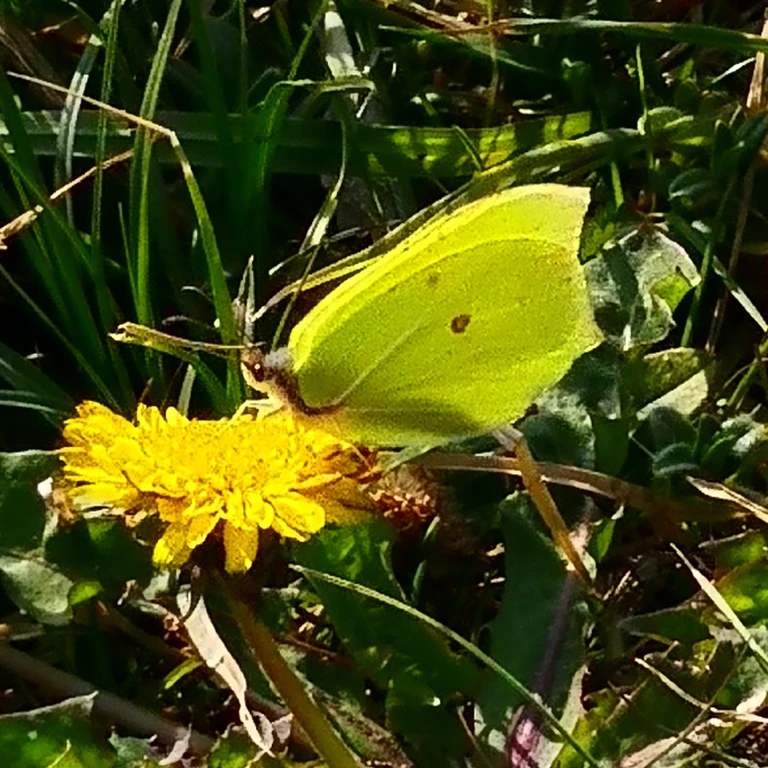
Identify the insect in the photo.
Gonepteryx rhamni
